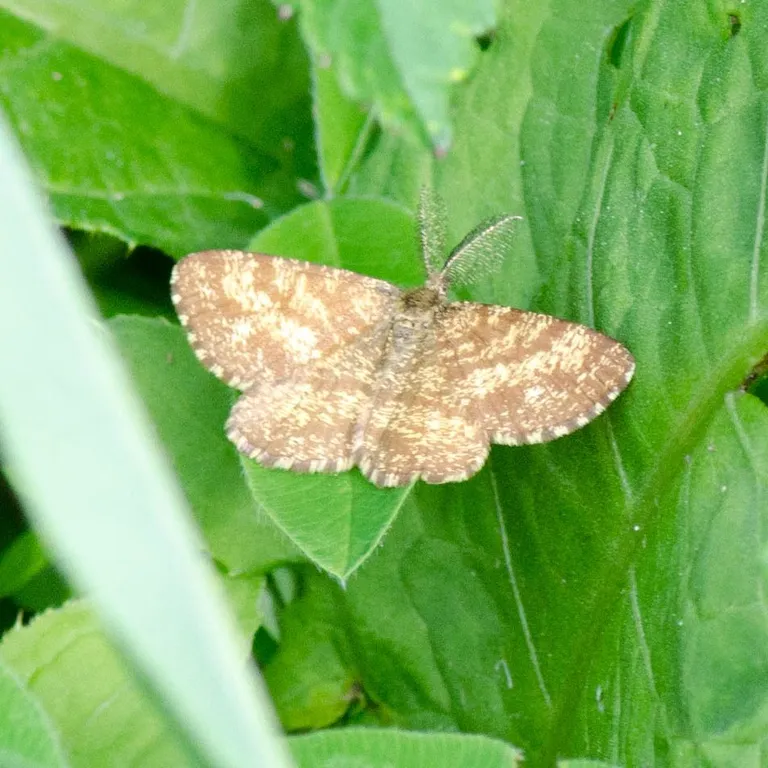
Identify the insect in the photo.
Ematurga atomaria
